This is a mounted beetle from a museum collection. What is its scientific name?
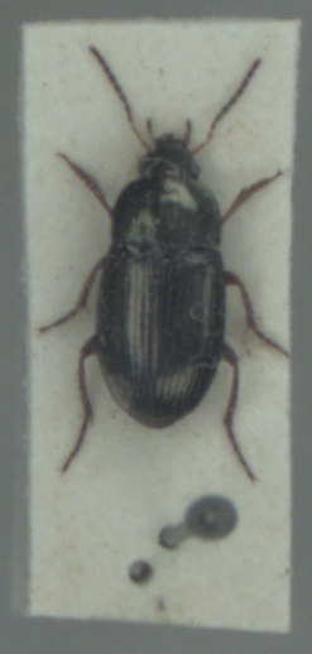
Amara anthobia
